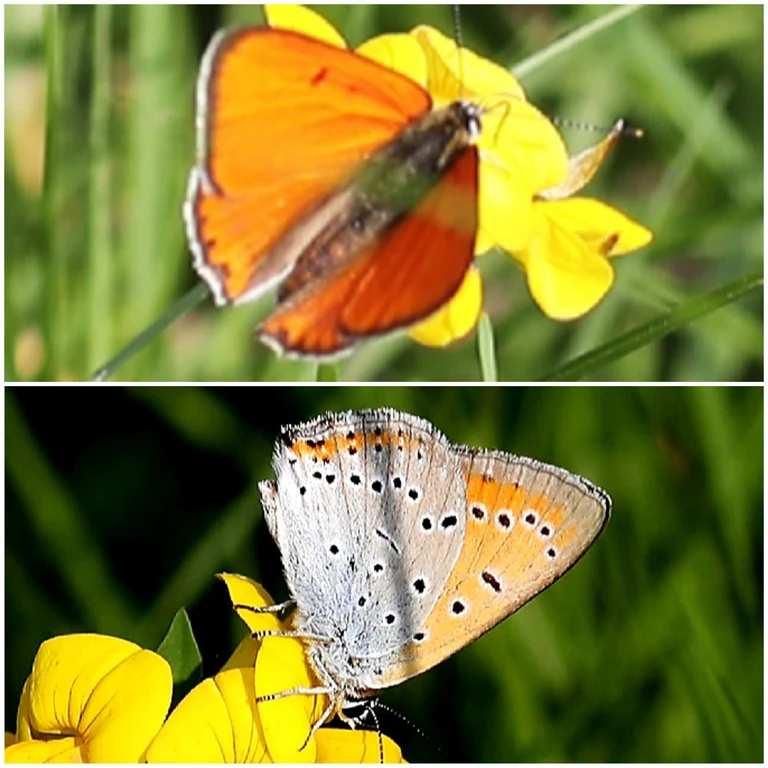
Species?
Lycaena dispar
